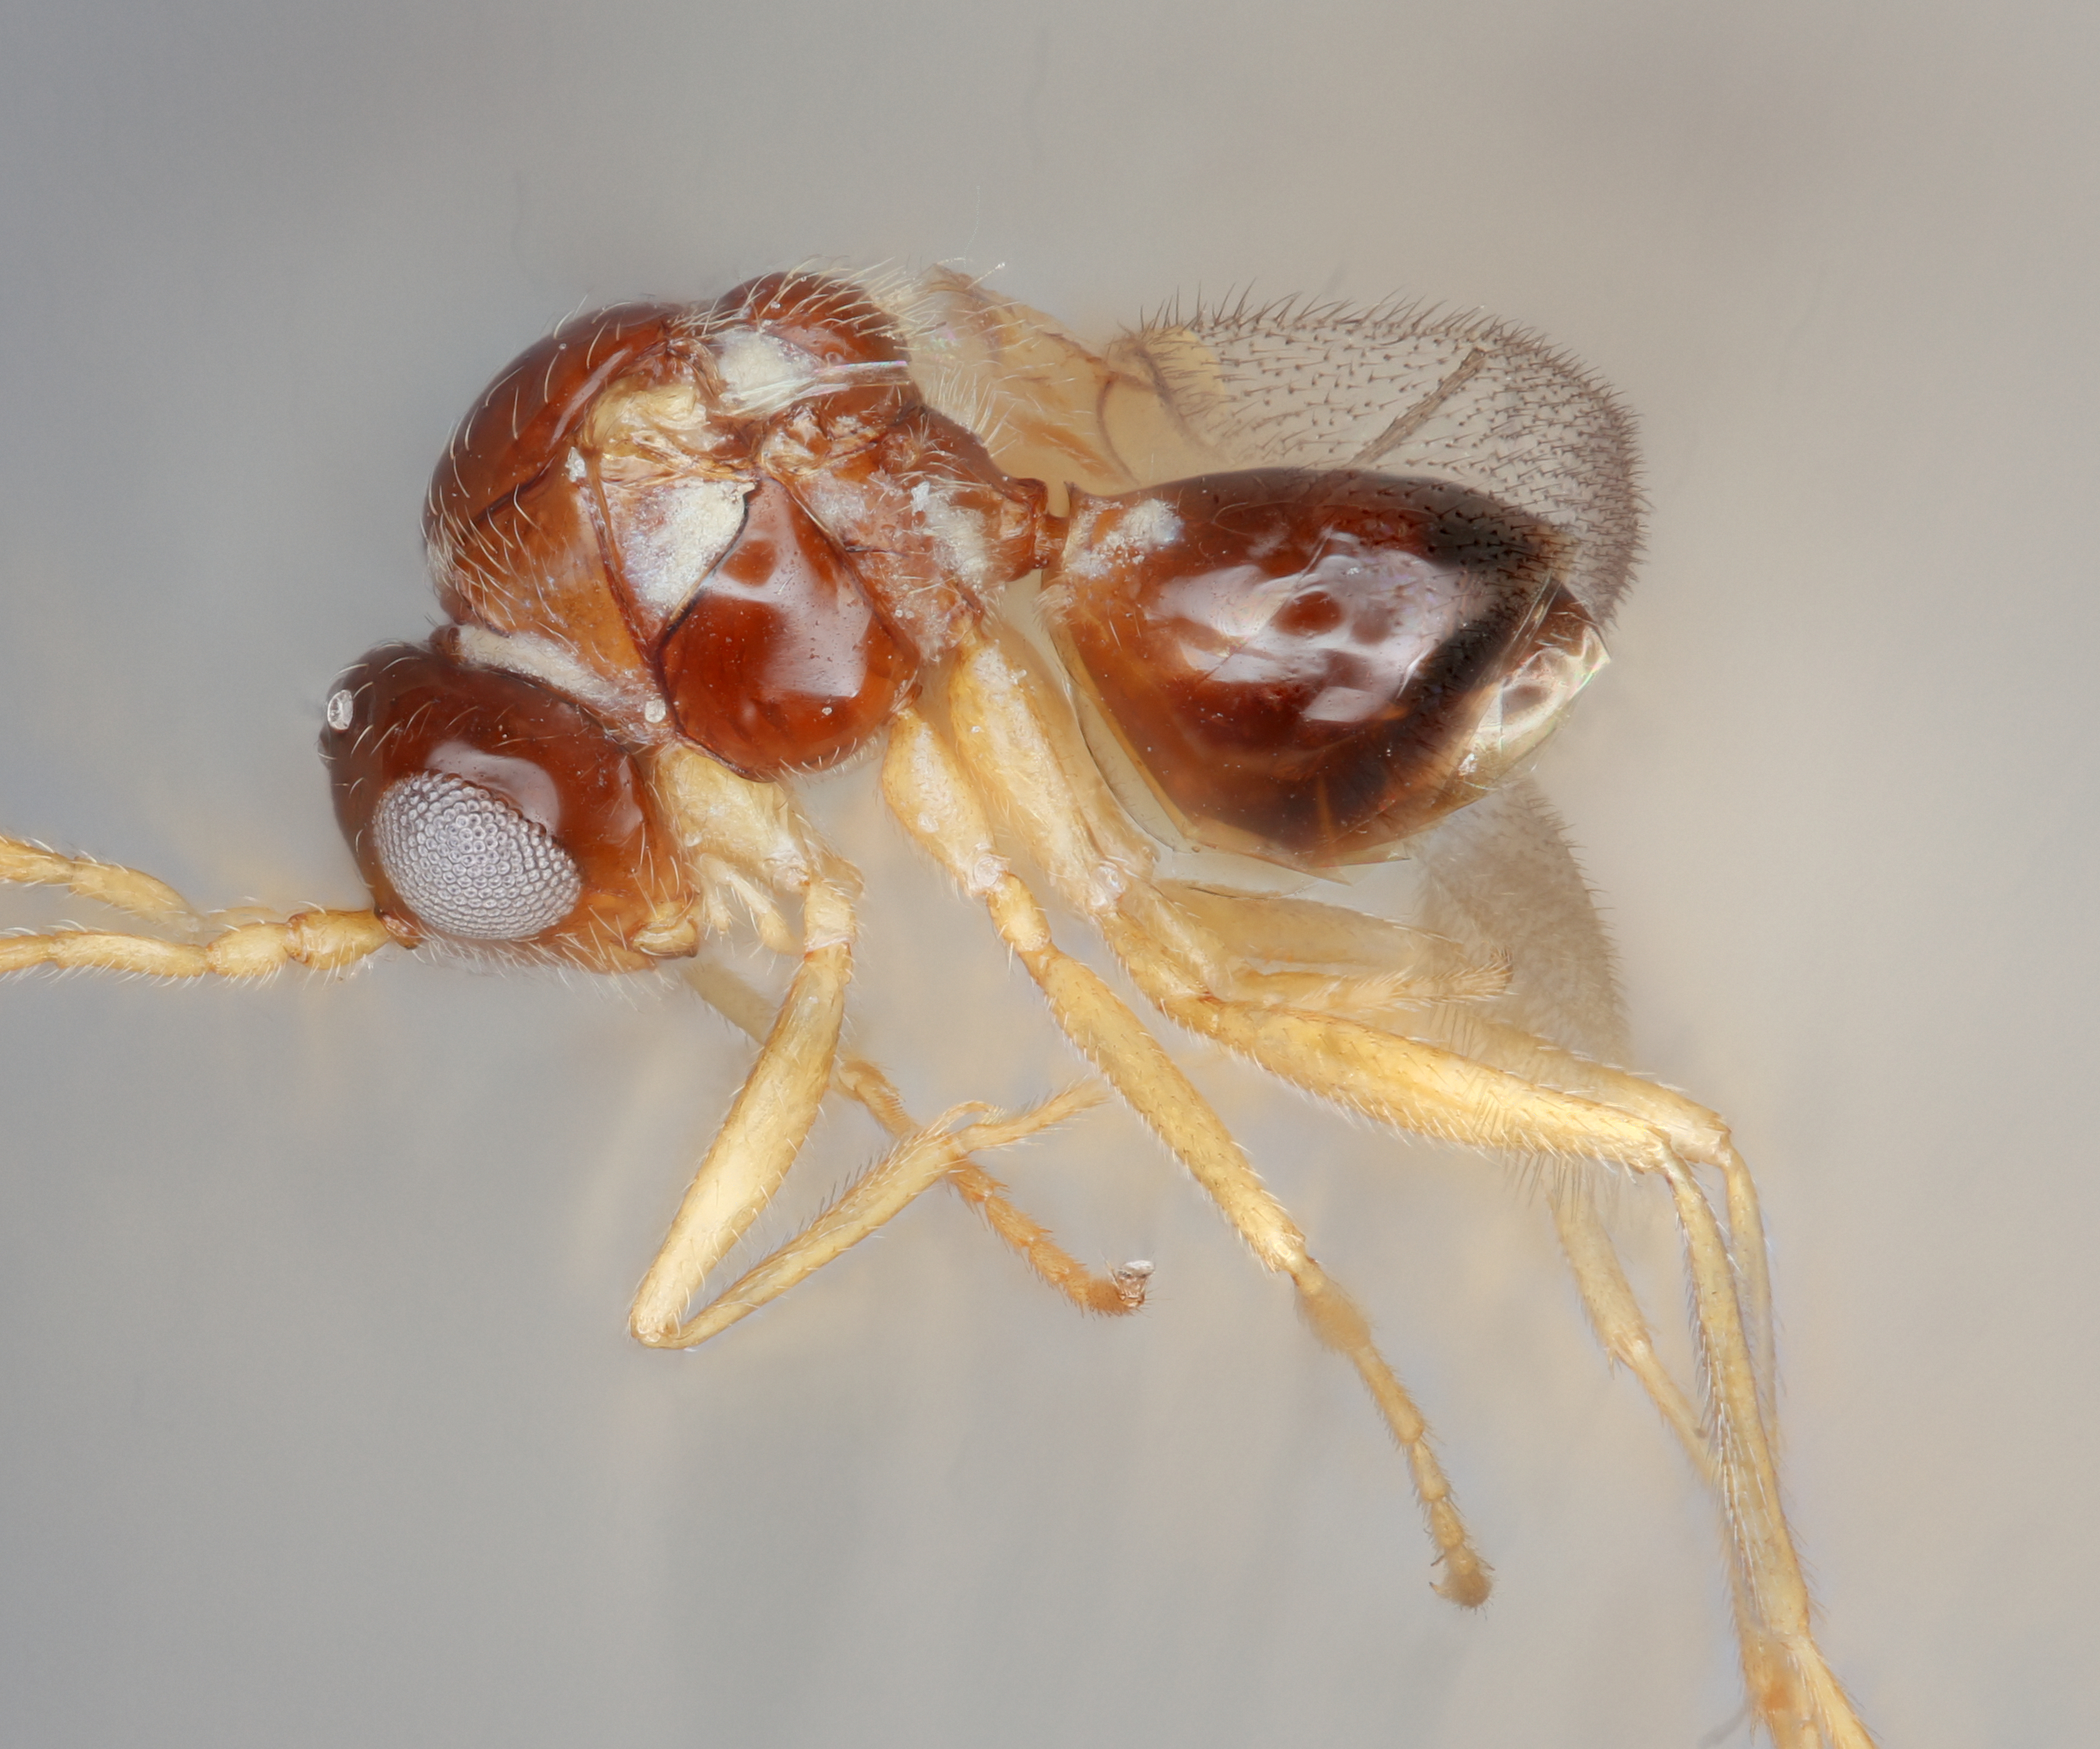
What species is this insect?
Alloxysta vicenti
